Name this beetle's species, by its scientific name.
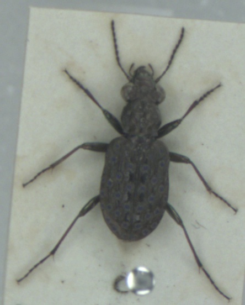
Elaphrus cupreus
